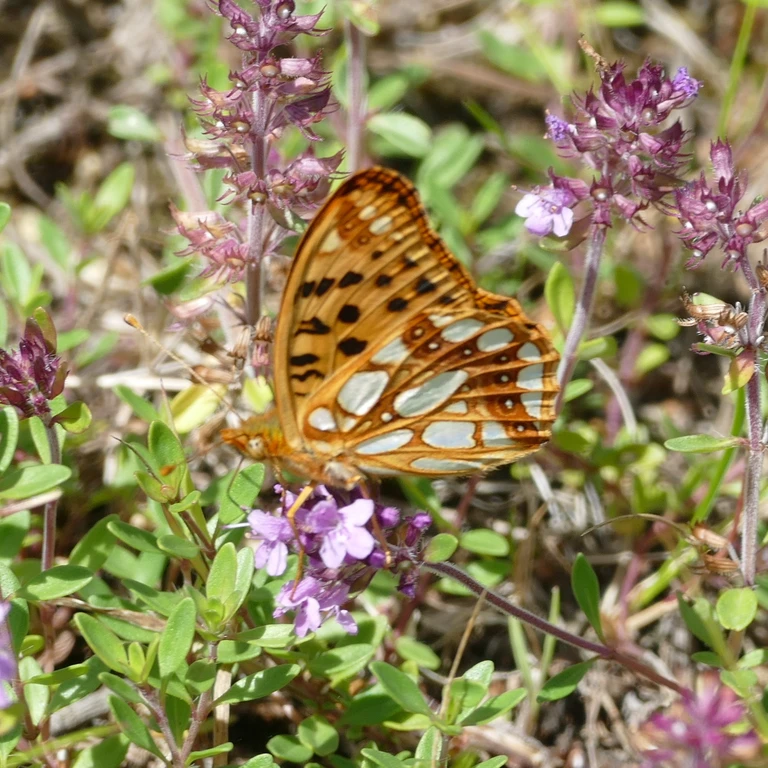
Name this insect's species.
Issoria lathonia
